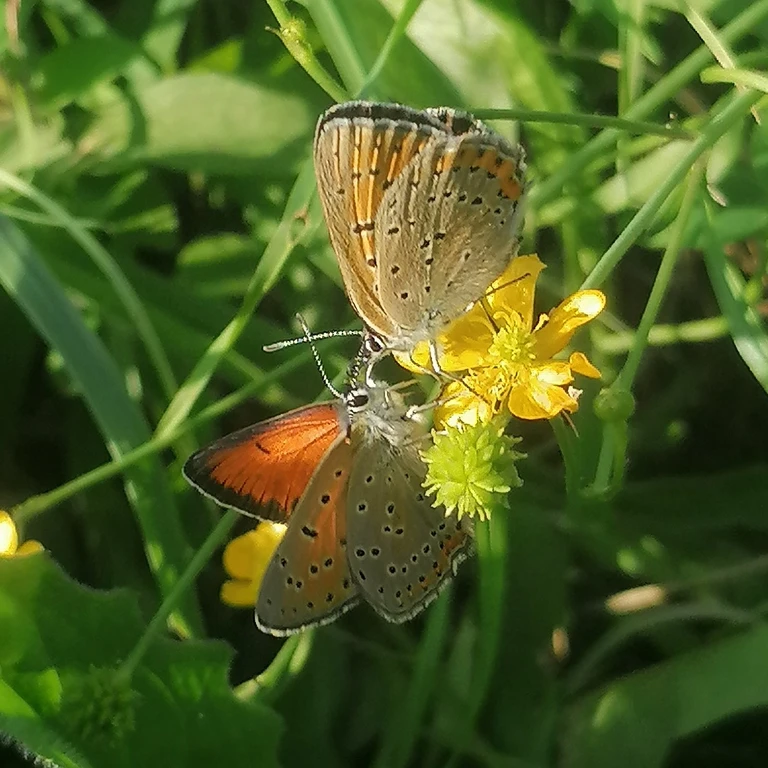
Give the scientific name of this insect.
Lycaena hippothoe (also Palaeochrysophanus hippothoe)
